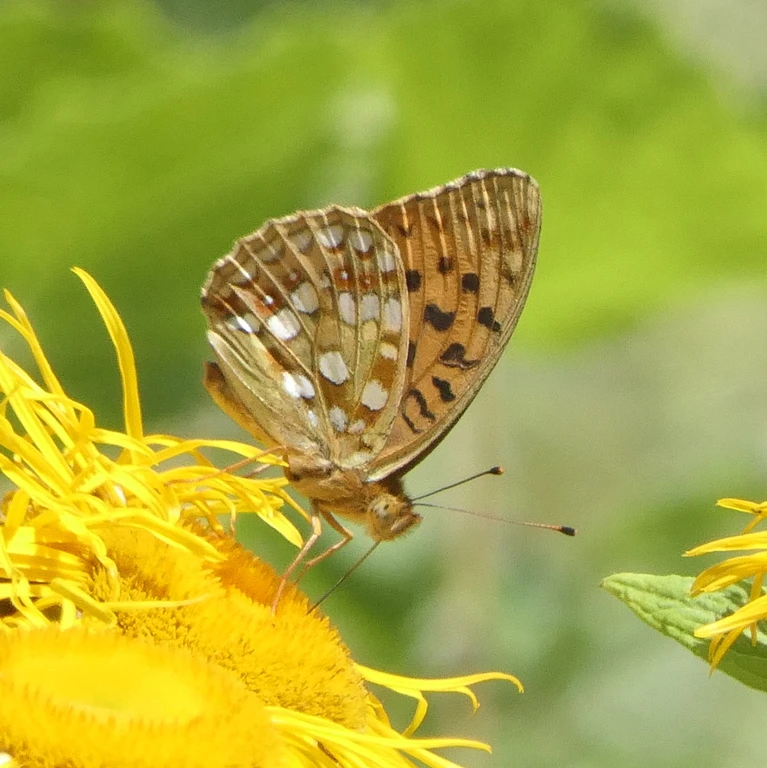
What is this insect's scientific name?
Fabriciana adippe
